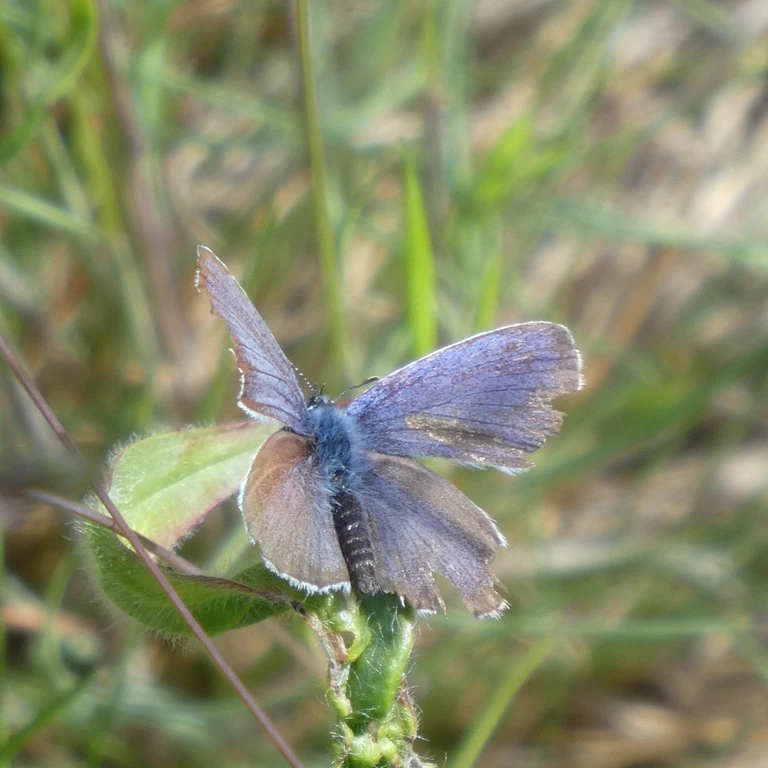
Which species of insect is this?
Plebejus argus
